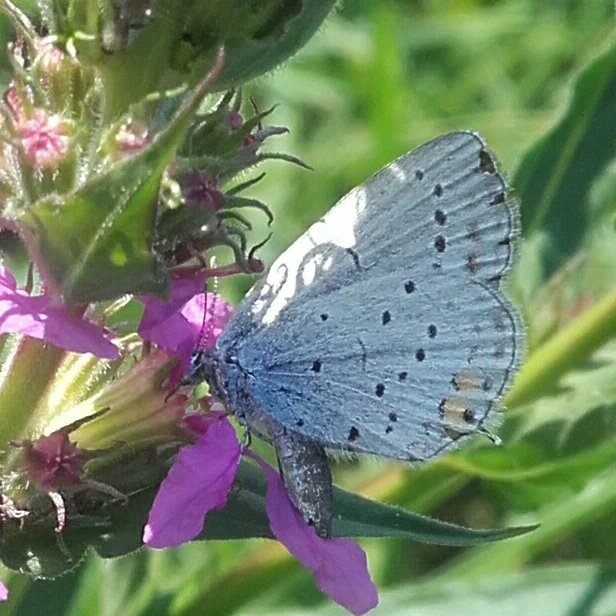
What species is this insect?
Cupido argiades (also Elkalyce argiades)
